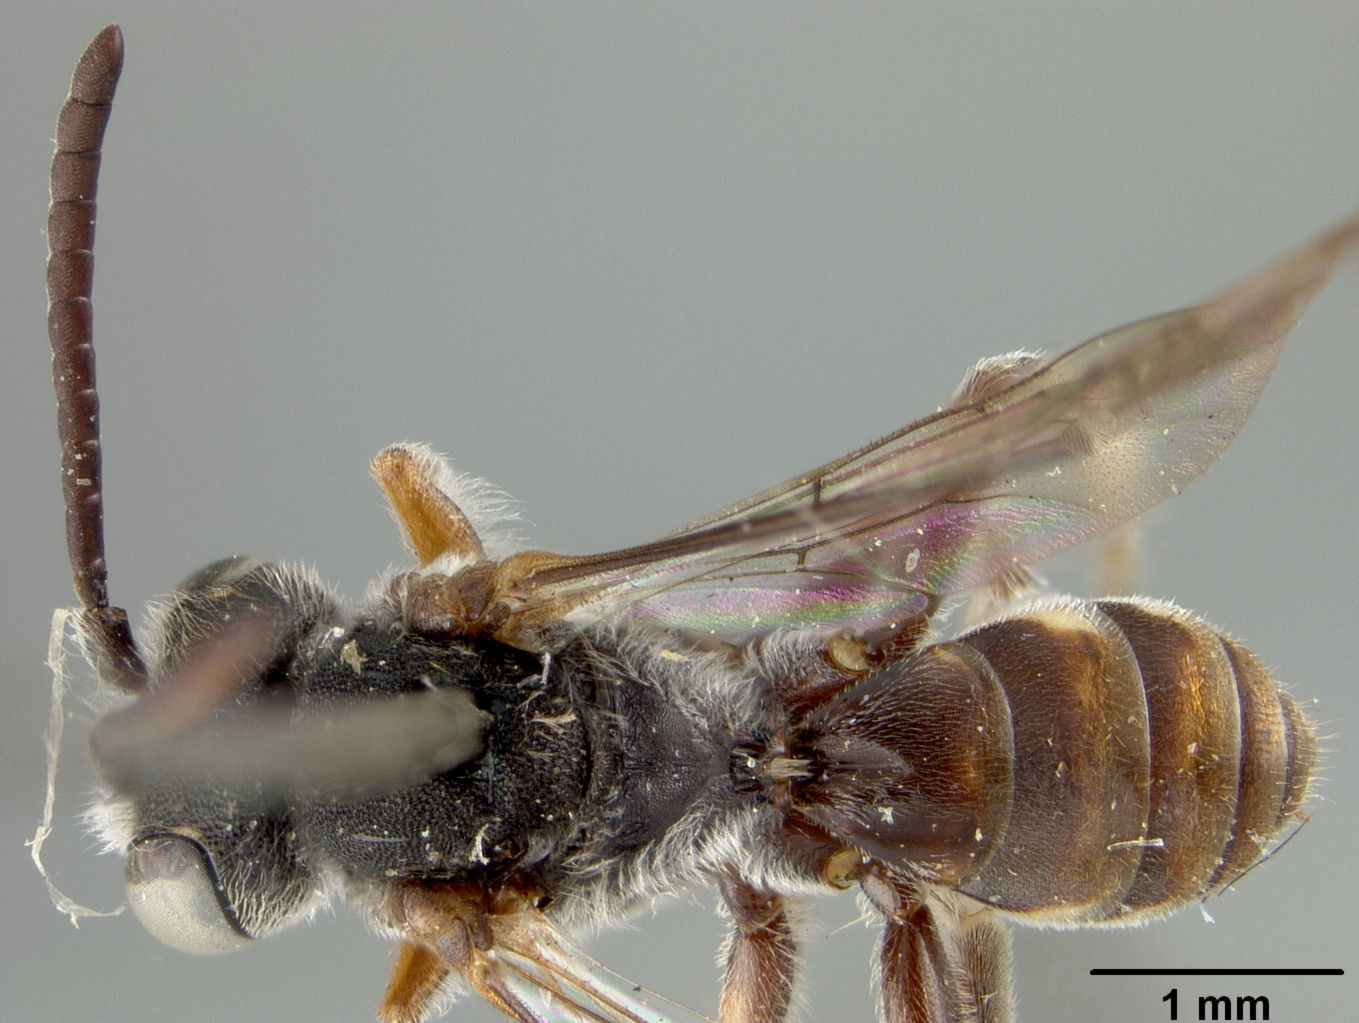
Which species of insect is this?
Nomada melanosoma
